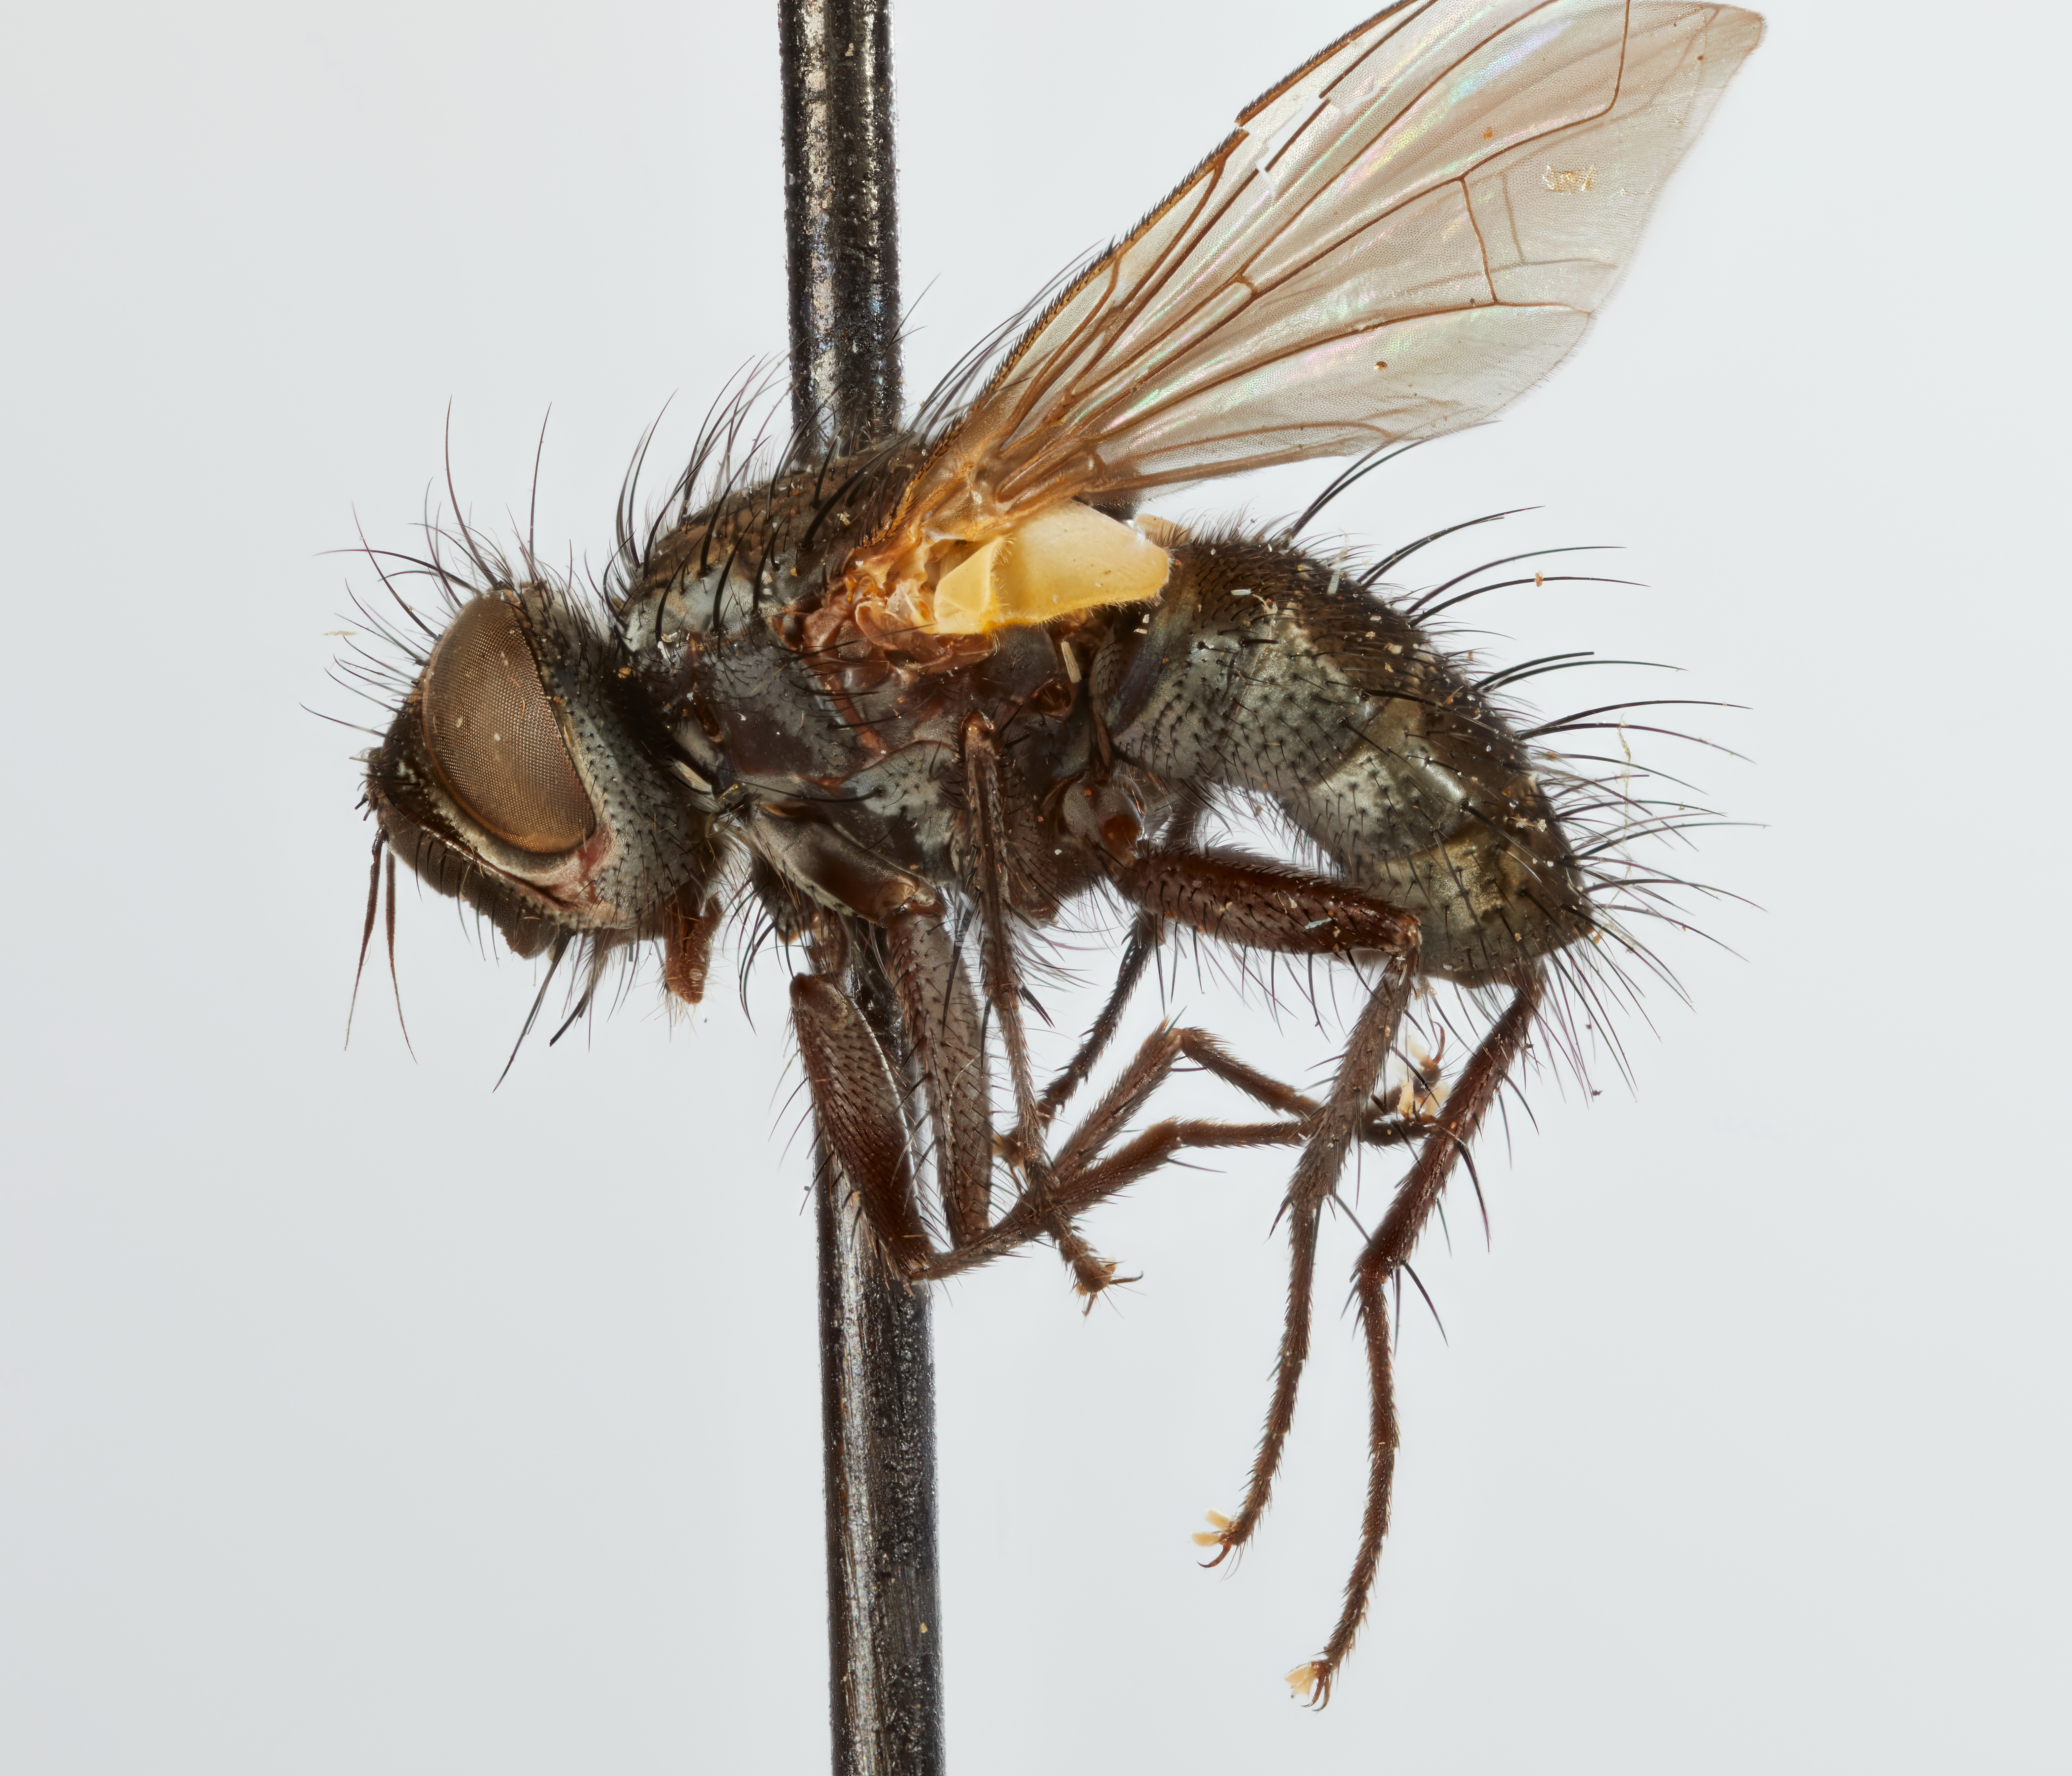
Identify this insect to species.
Phorocera calyptrata
